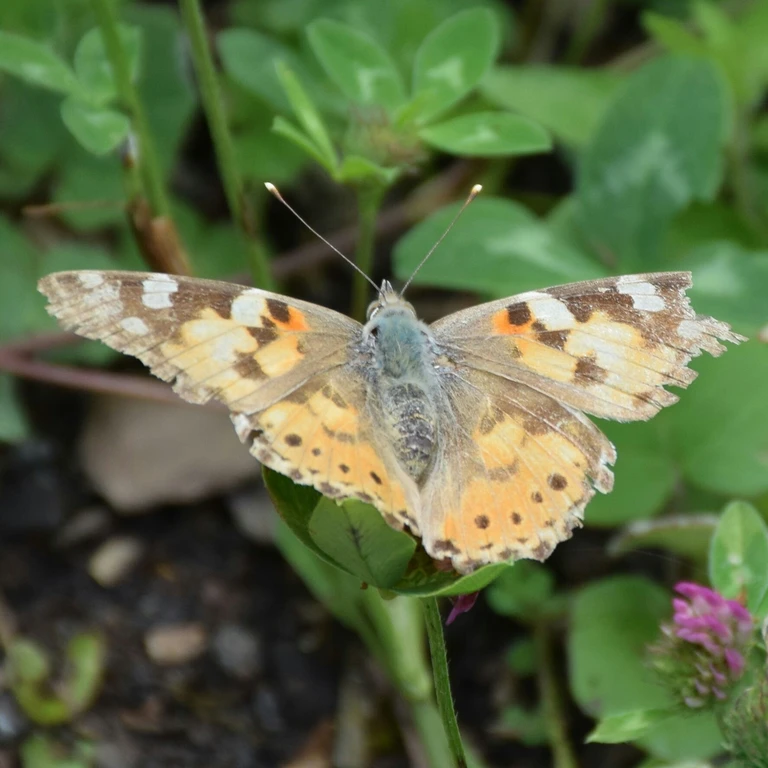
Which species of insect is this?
Vanessa cardui
